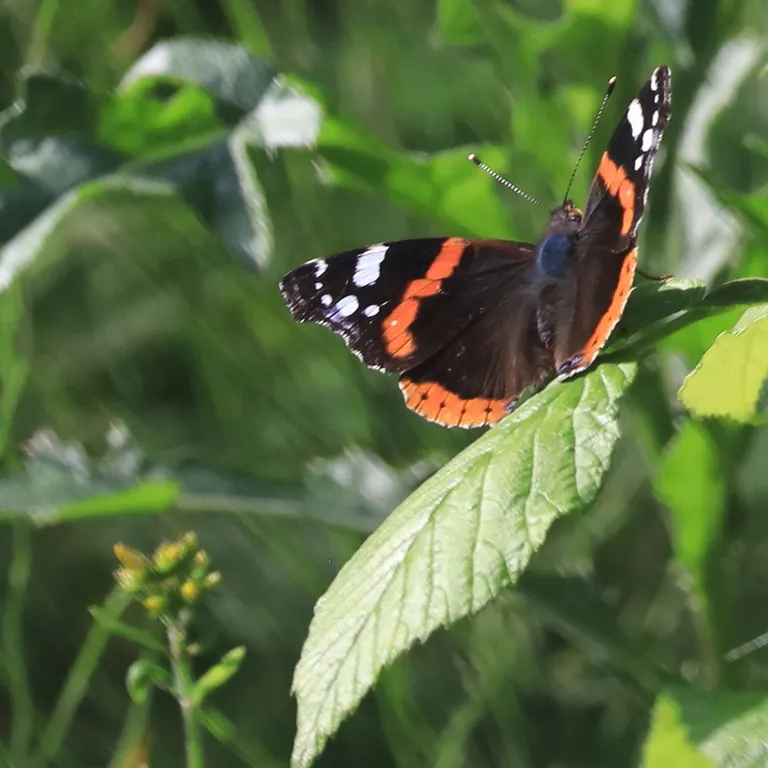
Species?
Vanessa atalanta
